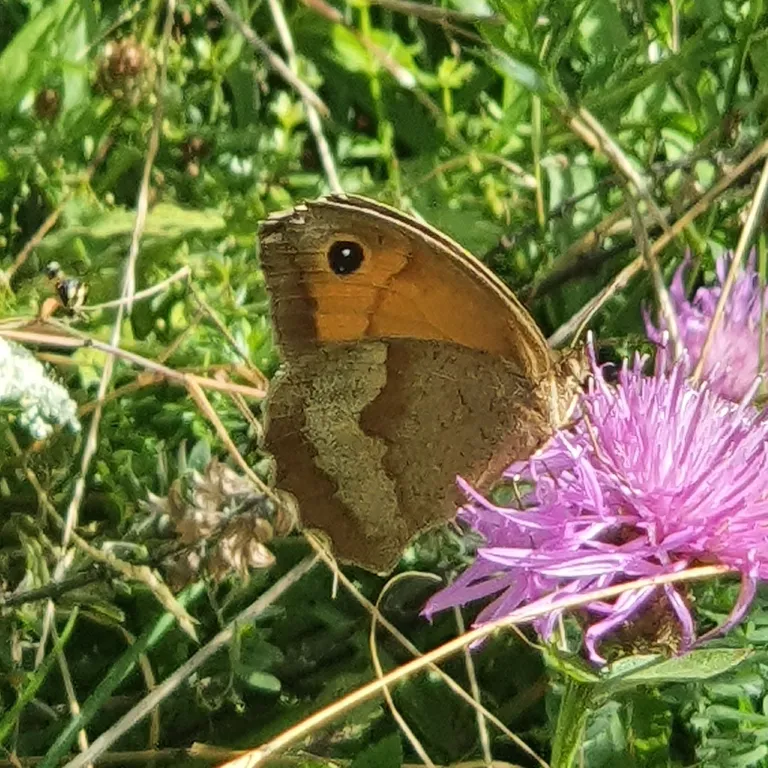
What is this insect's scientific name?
Maniola jurtina
